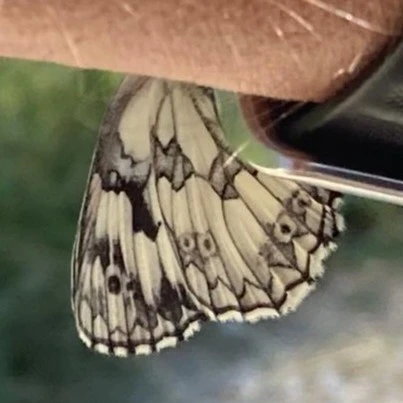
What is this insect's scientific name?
Melanargia galathea
